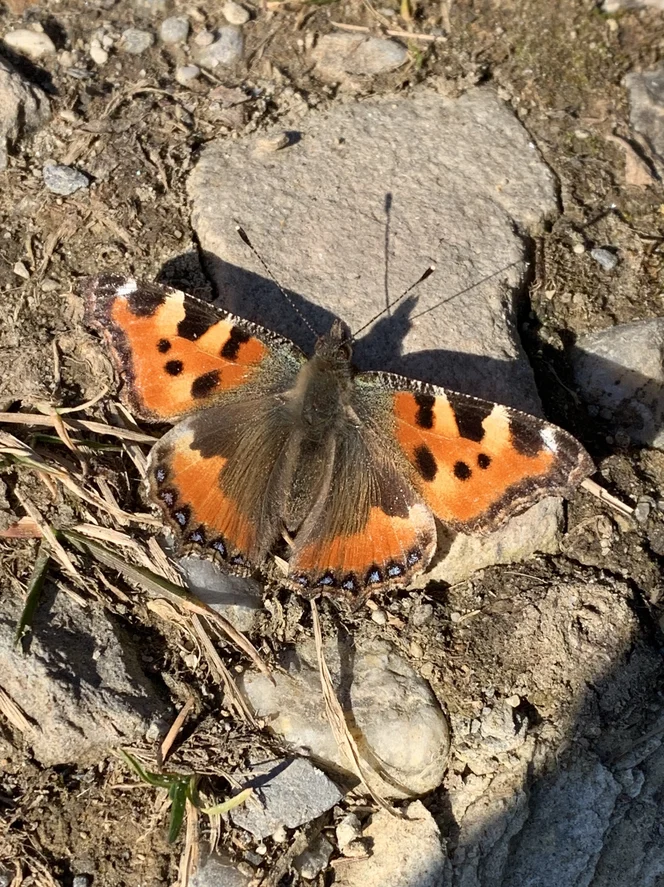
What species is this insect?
Aglais urticae
